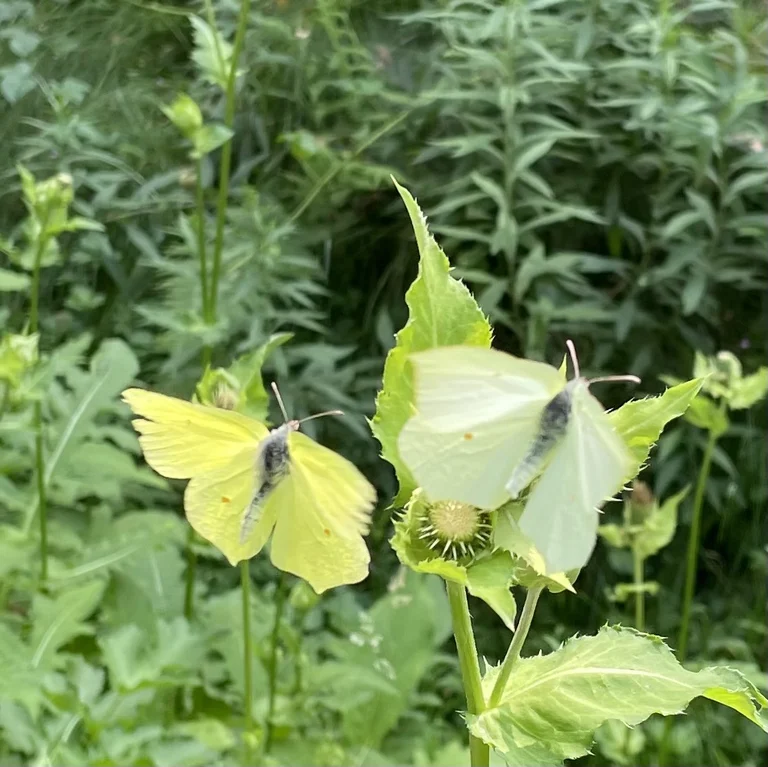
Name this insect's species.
Gonepteryx rhamni
